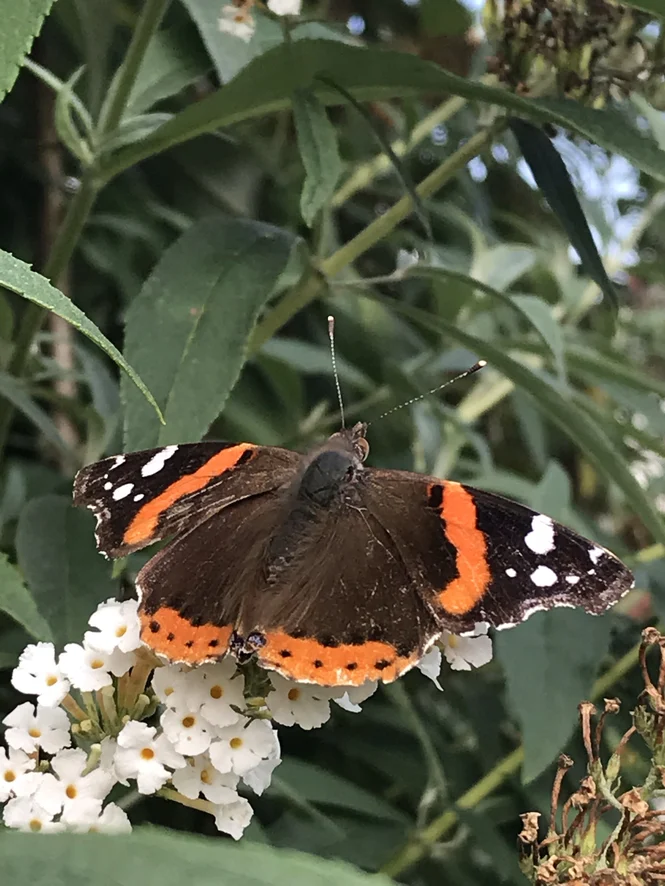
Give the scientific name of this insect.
Vanessa atalanta
